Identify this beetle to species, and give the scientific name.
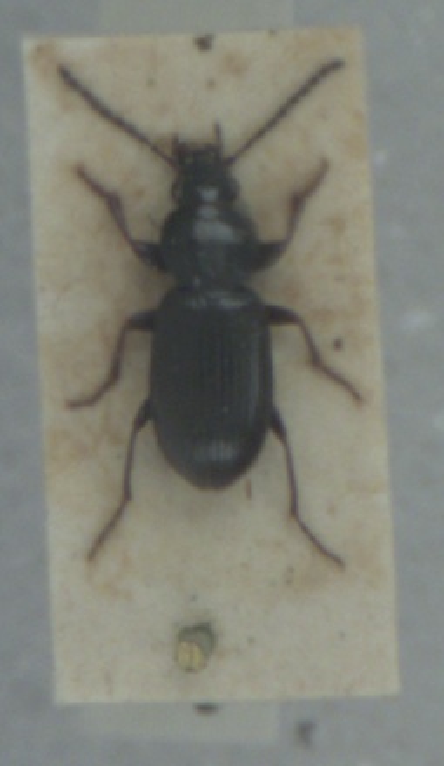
Pterostichus diligens
